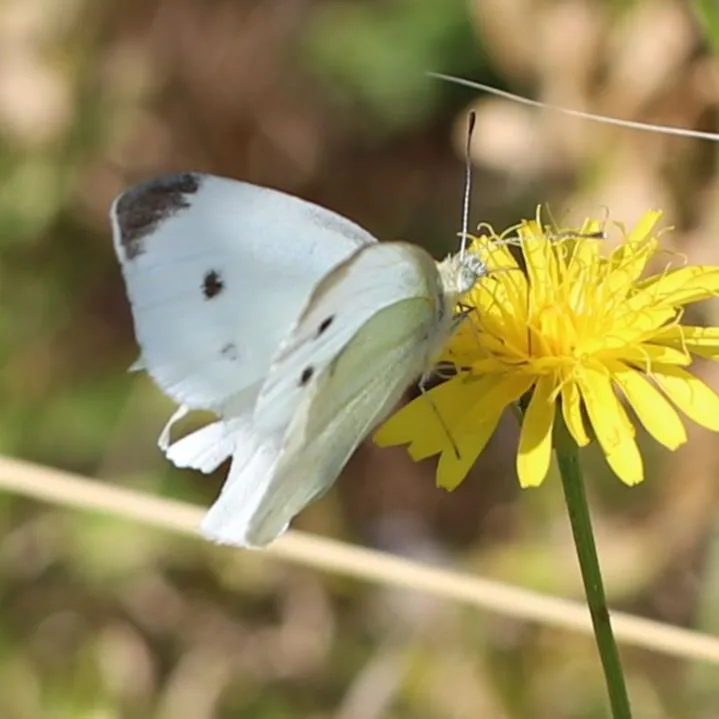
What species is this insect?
Pieris rapae
